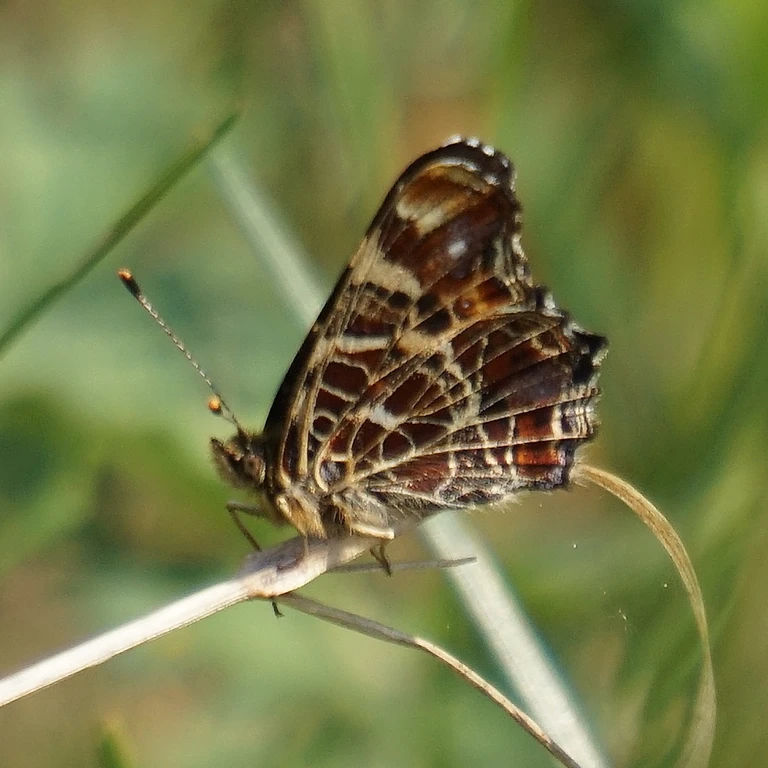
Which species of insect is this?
Araschnia levana
